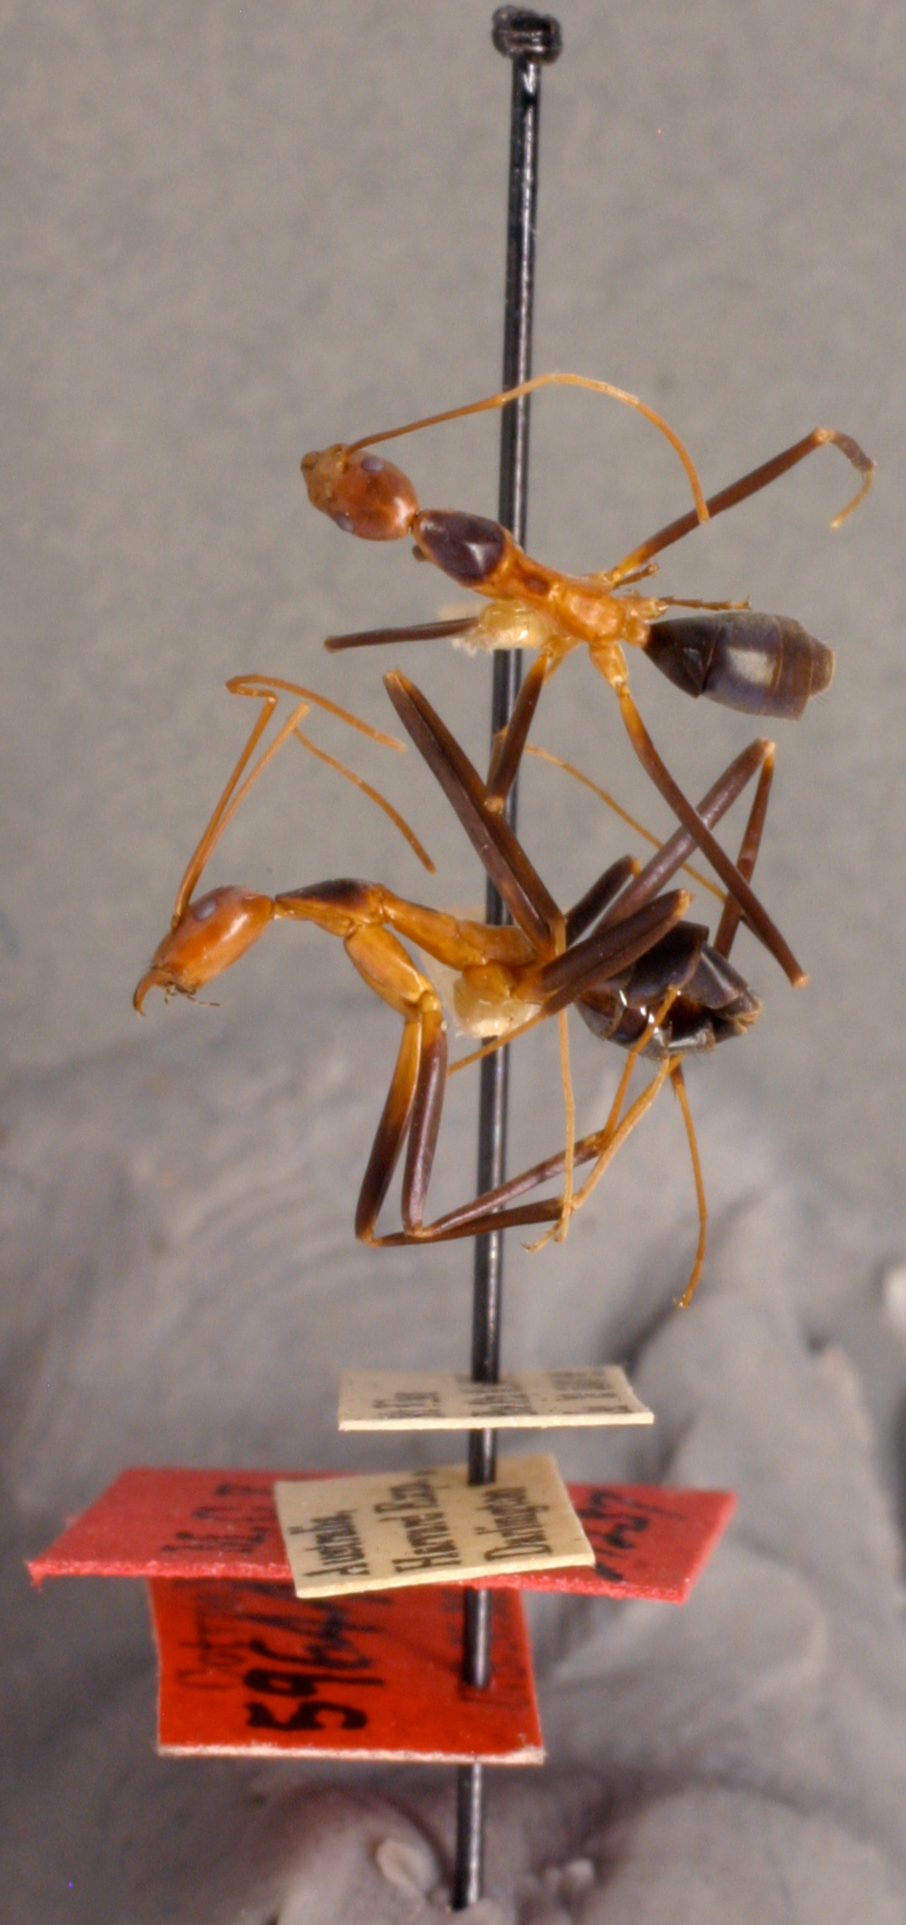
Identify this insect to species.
Leptomyrmex erythrocephalus
